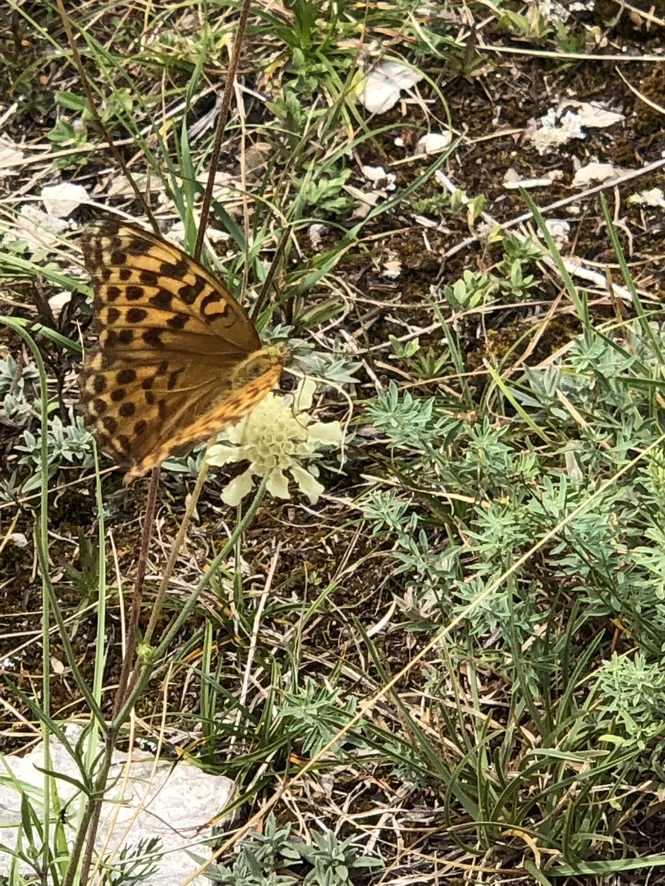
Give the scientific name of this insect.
Argynnis paphia
